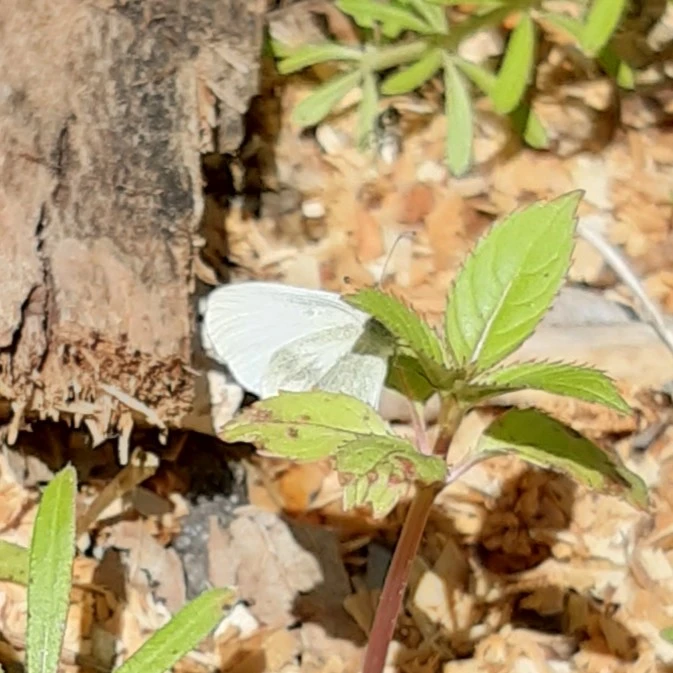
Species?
Leptidea sinapis/juvernica
